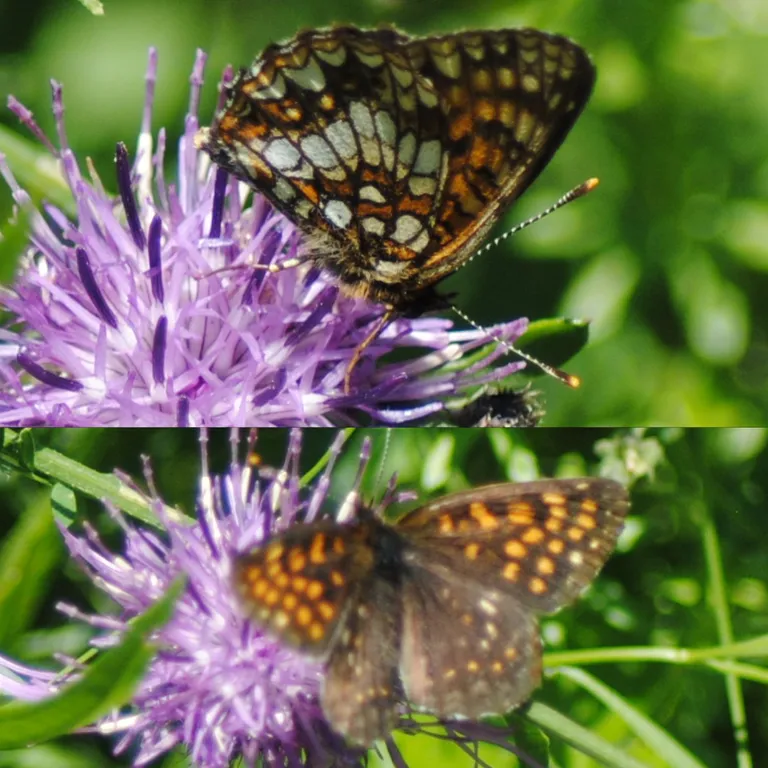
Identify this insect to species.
Melitaea diamina
